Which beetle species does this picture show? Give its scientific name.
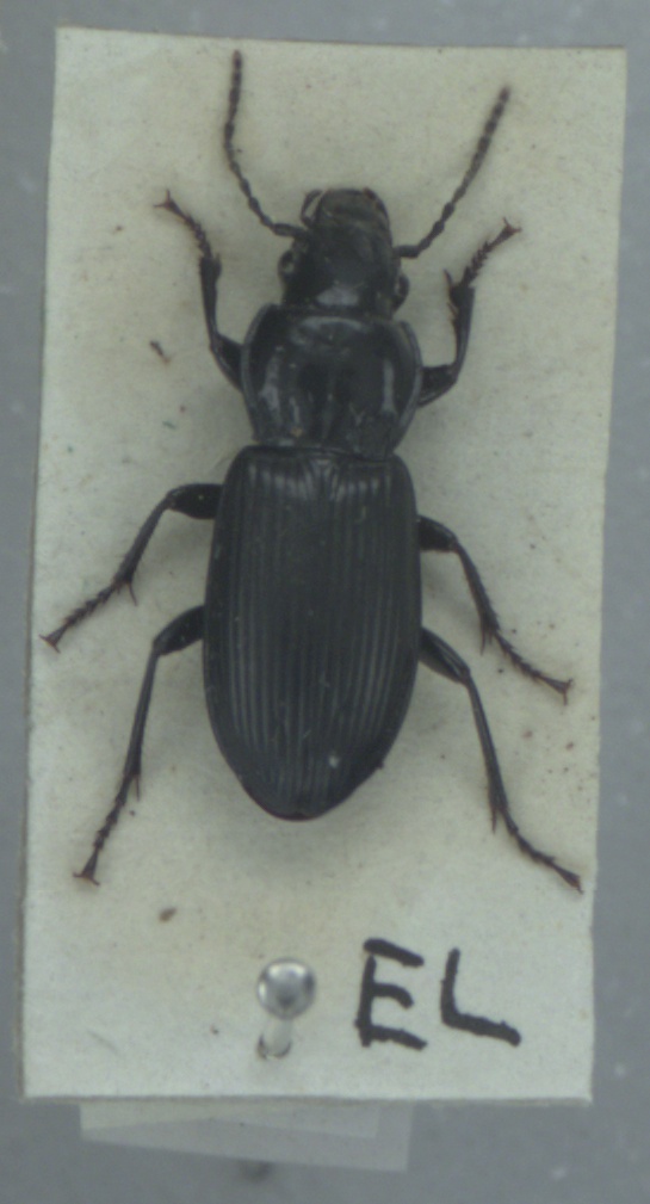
Pterostichus melanarius
